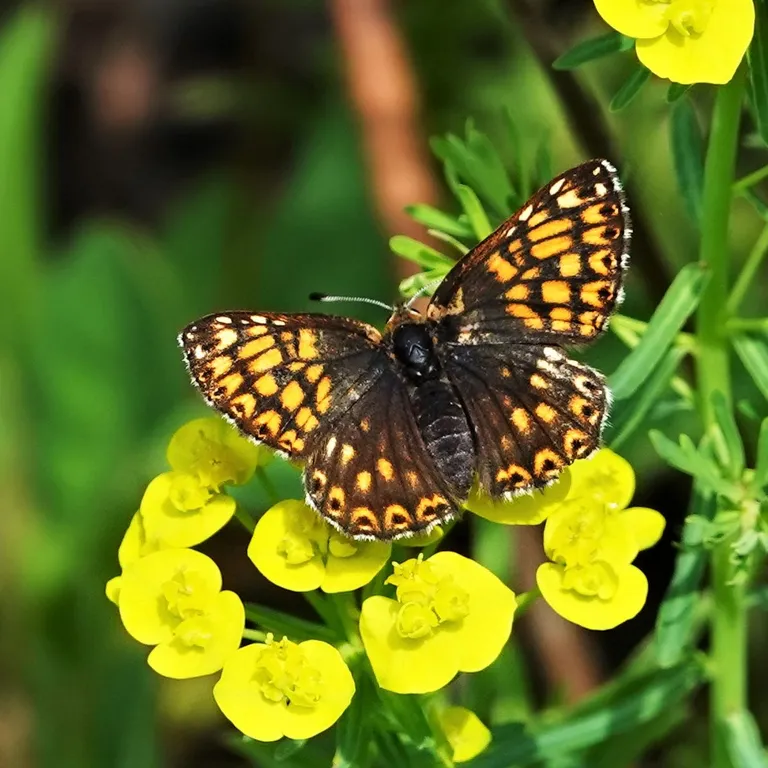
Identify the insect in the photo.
Hamearis lucina
